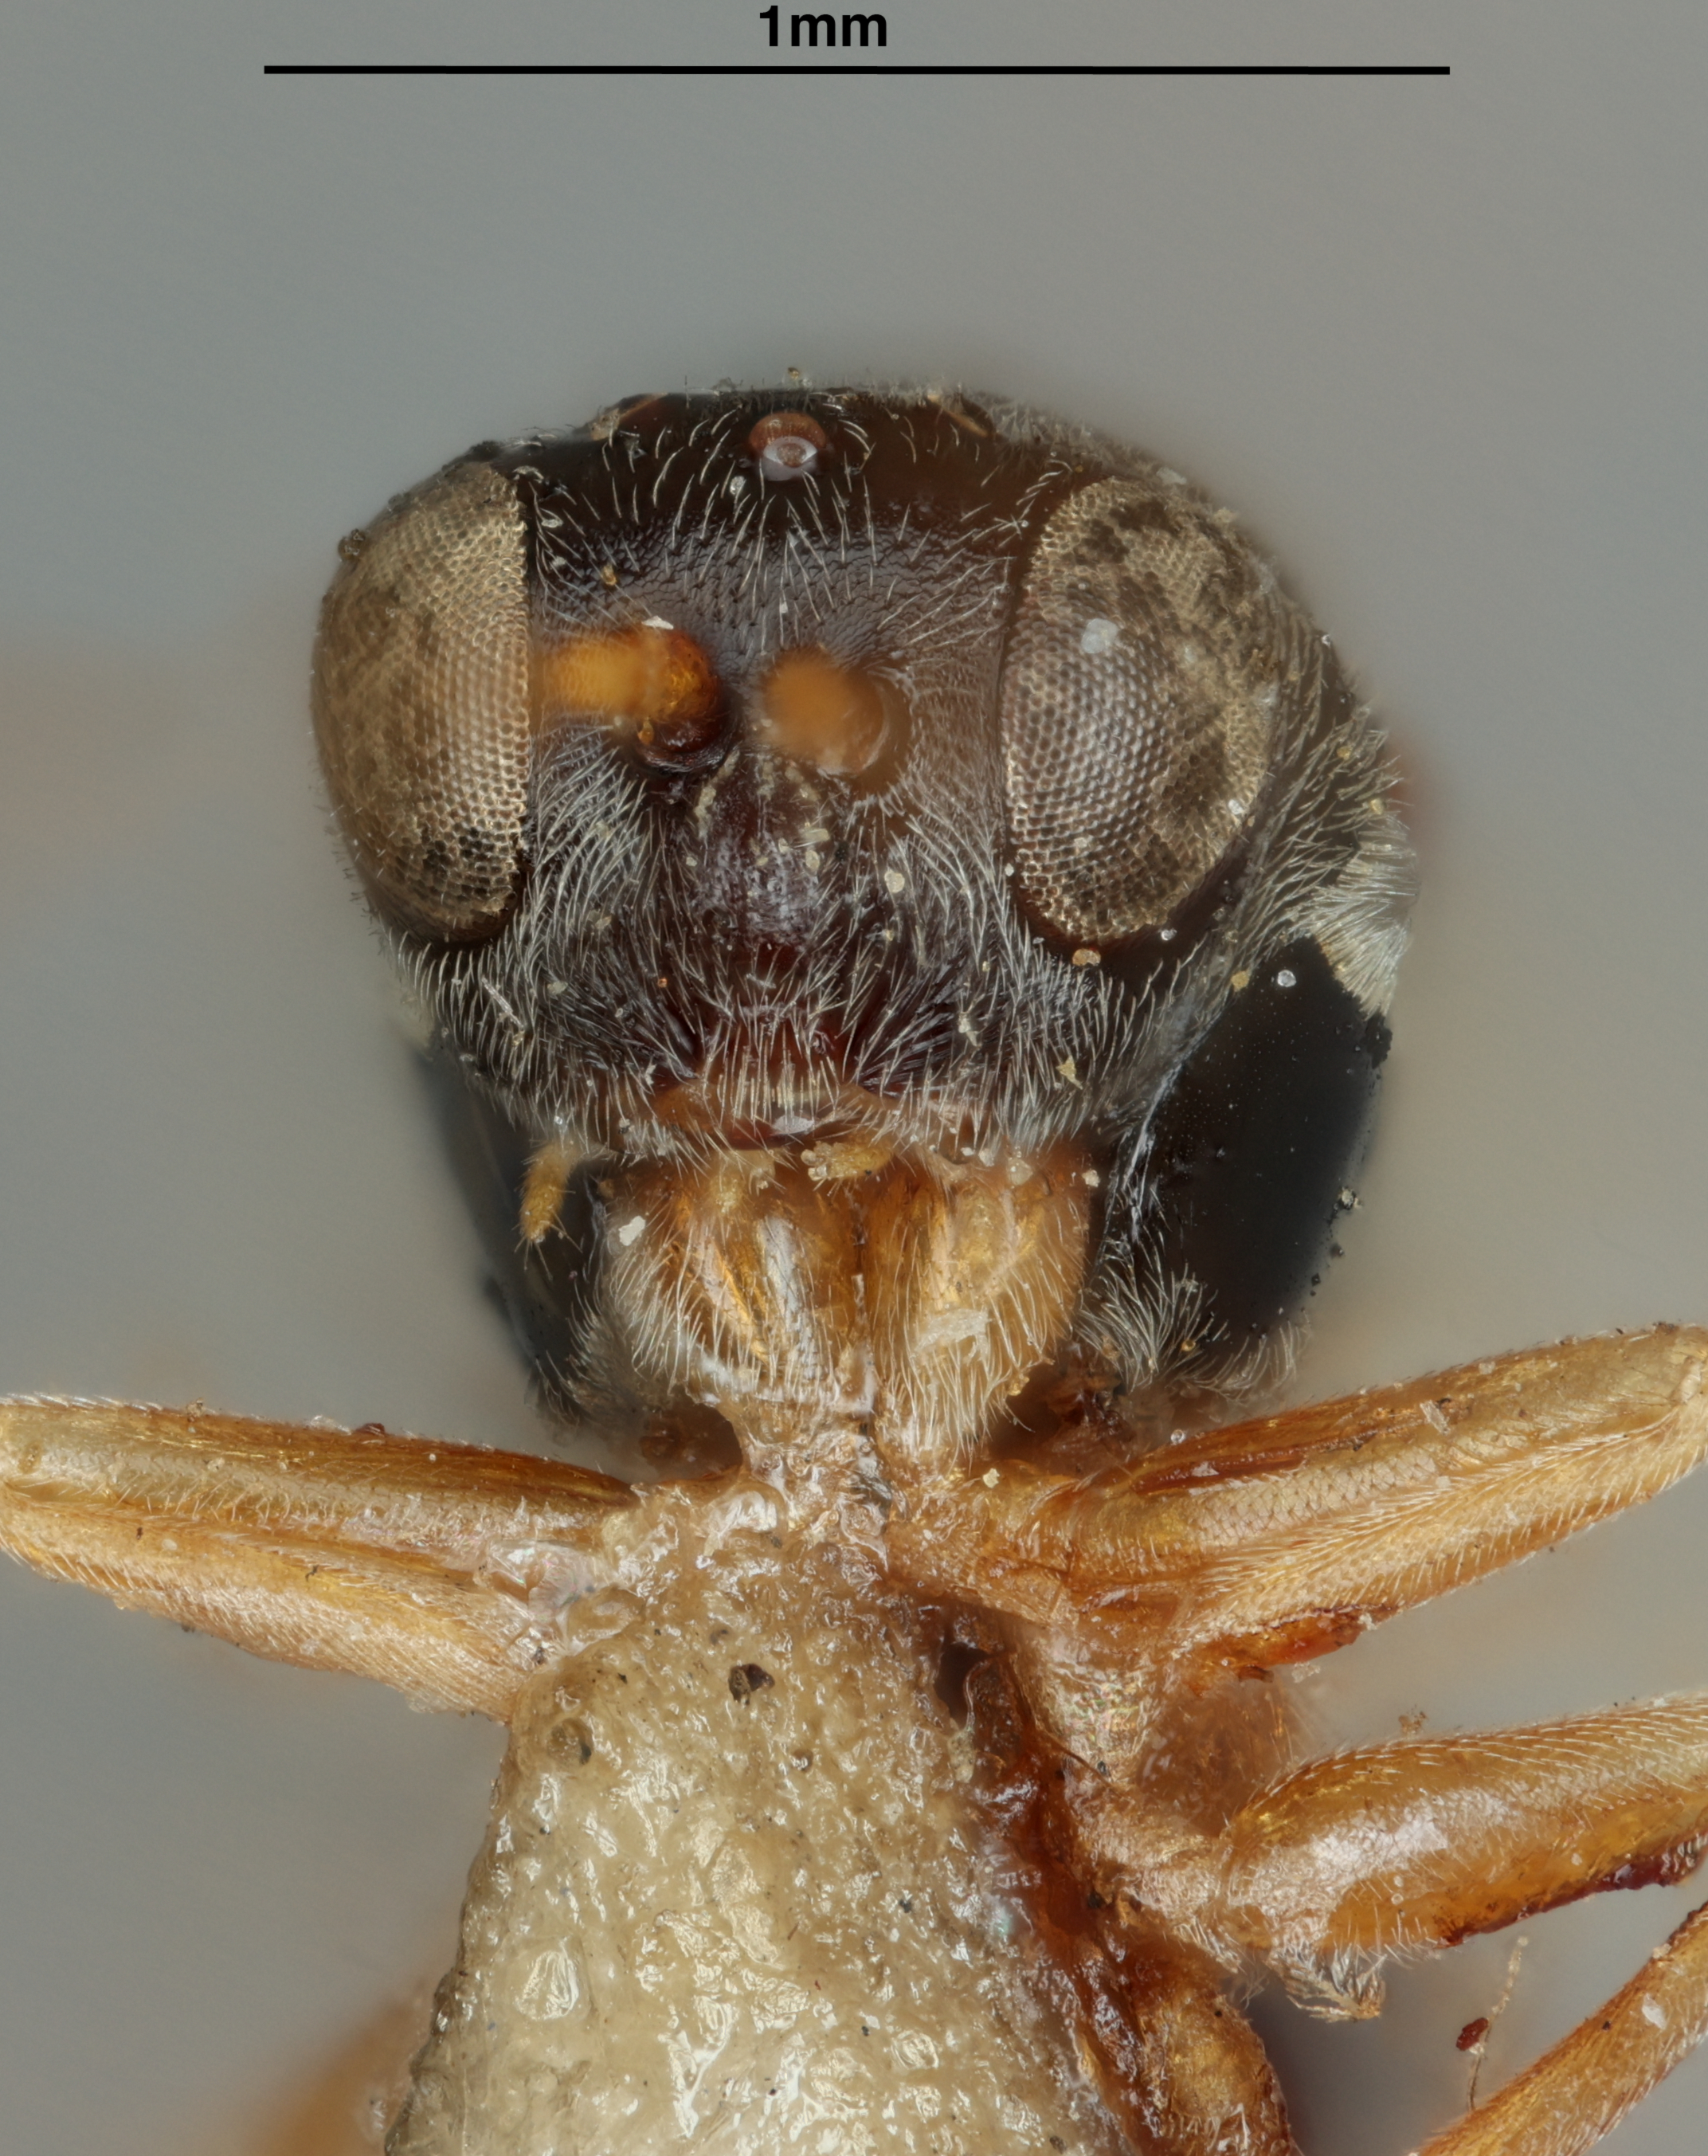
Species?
Ceroptres frondosae
